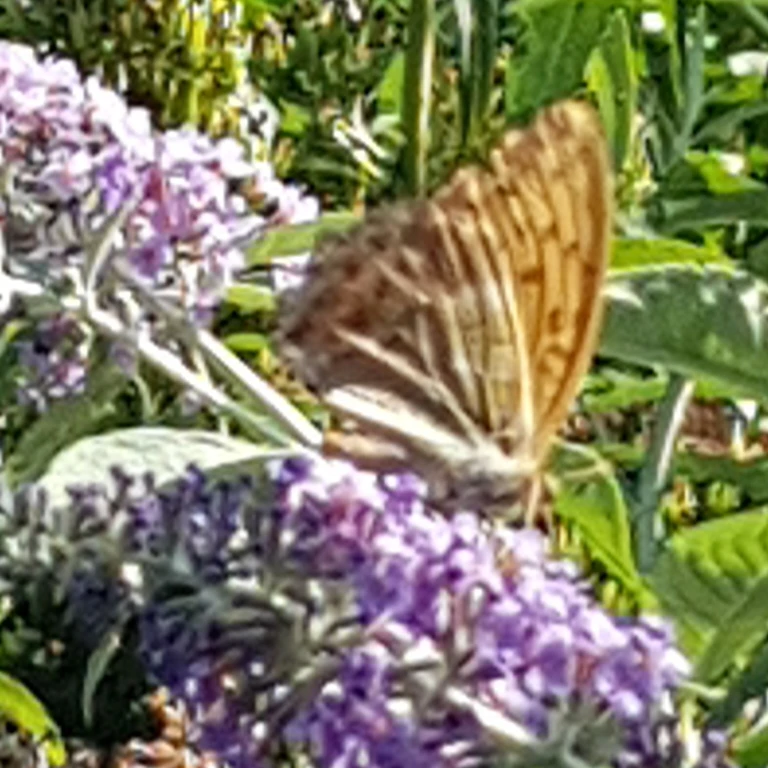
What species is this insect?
Argynnis paphia
